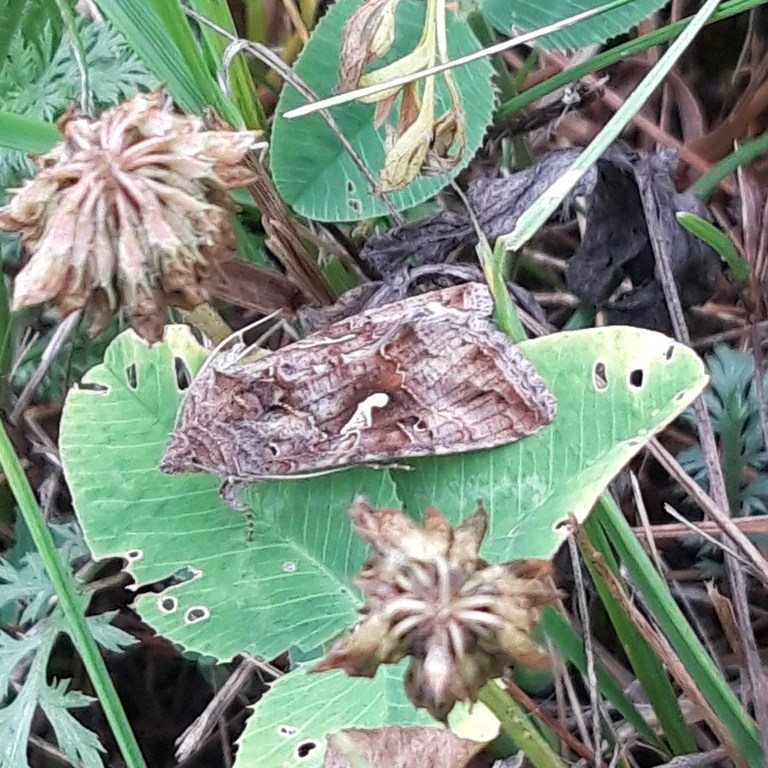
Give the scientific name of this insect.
Autographa gamma
